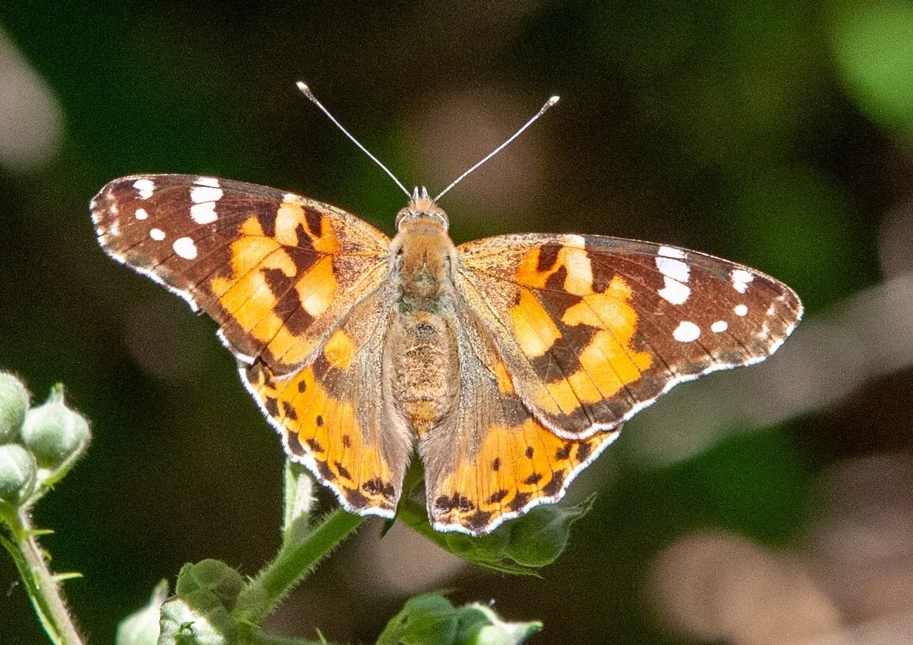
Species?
Vanessa cardui
